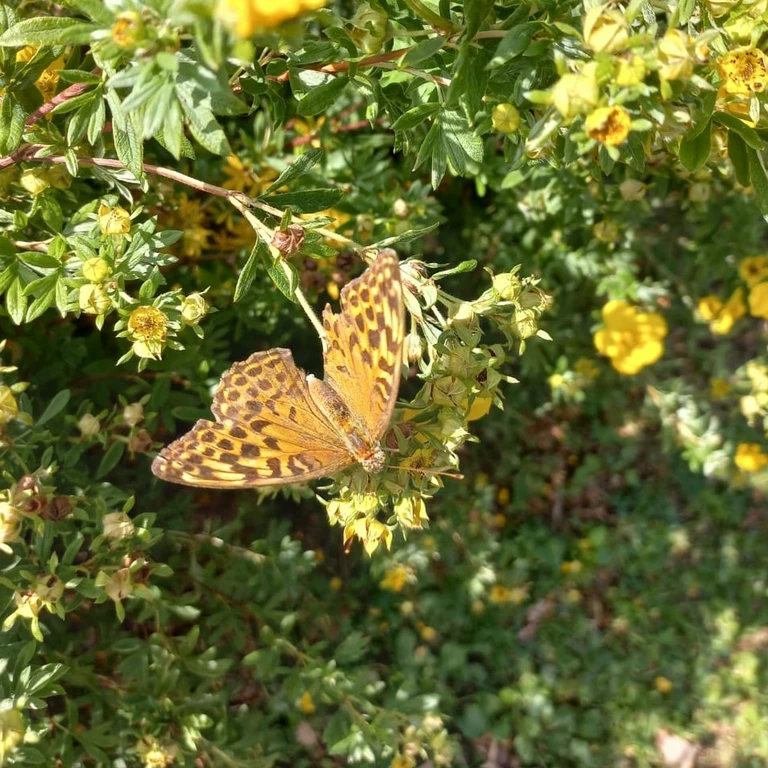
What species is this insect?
Argynnis paphia
